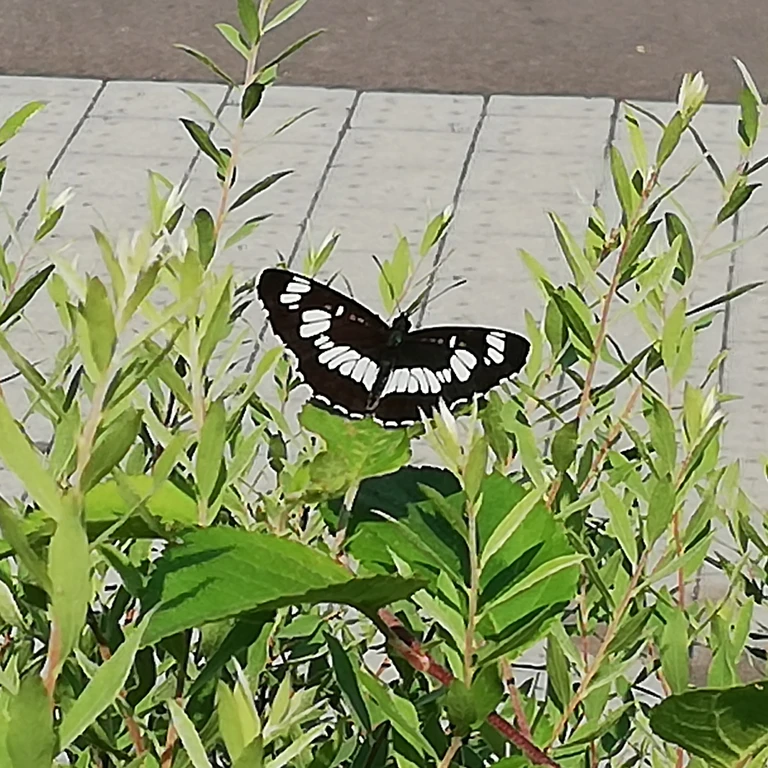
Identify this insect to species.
Neptis rivularis
